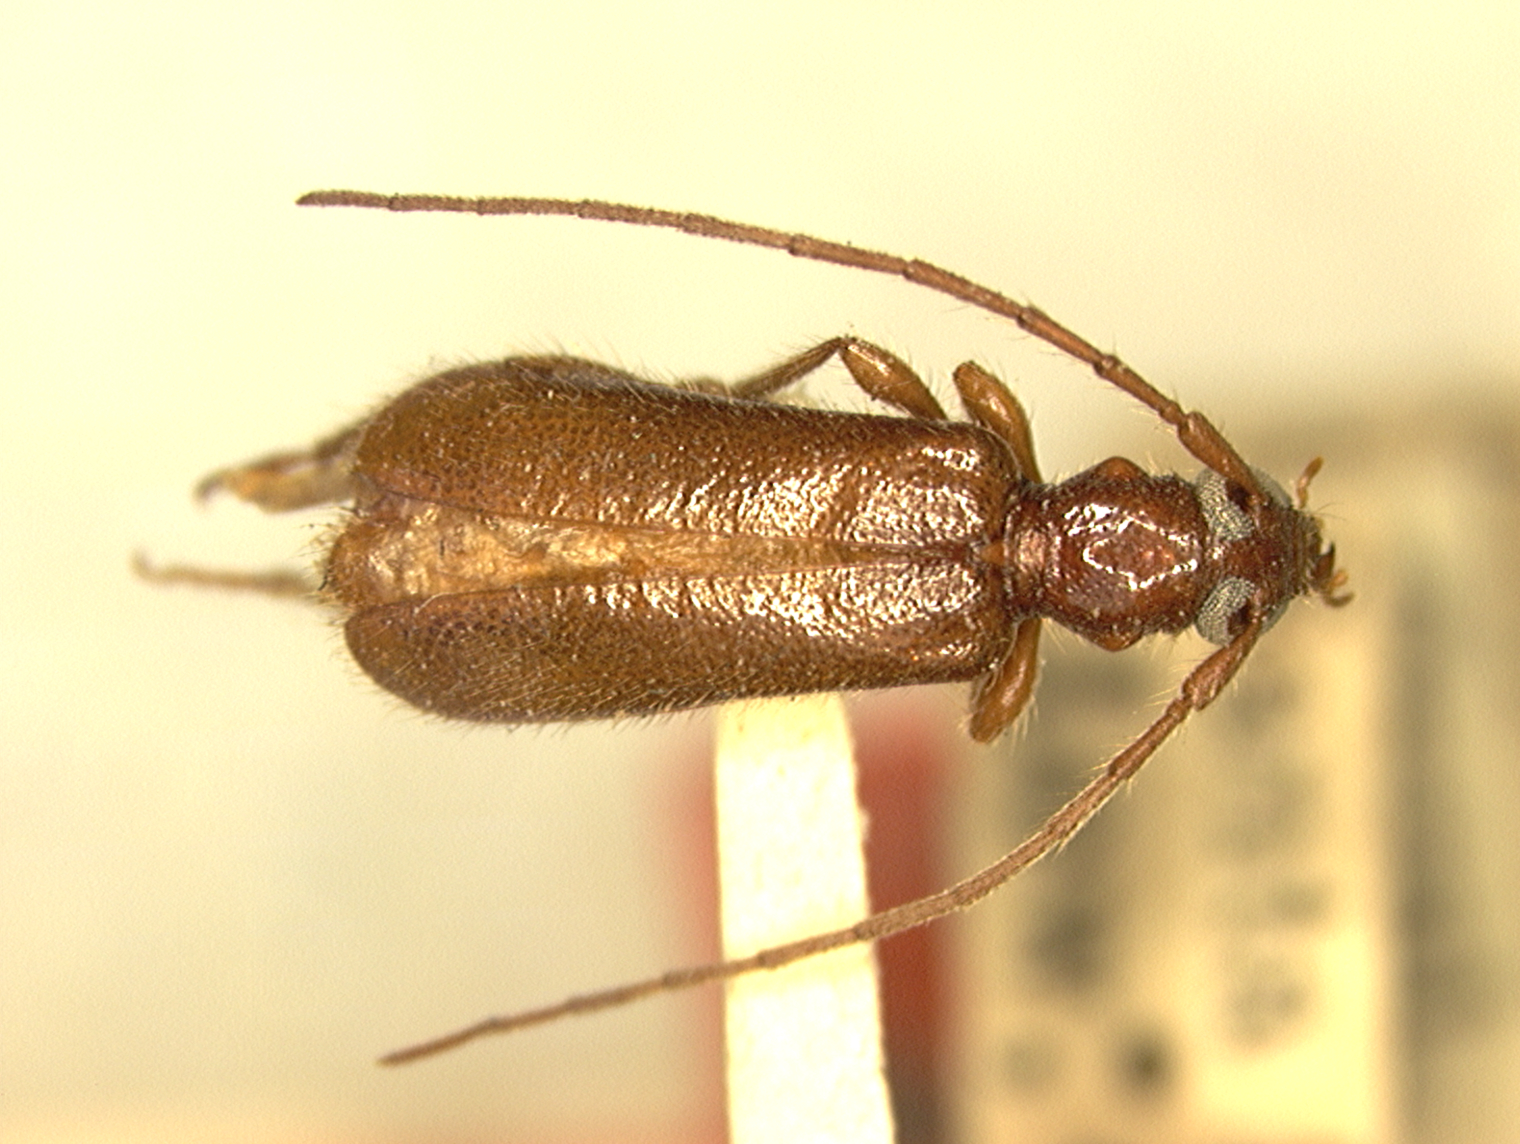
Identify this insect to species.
Obrium peninsulare
